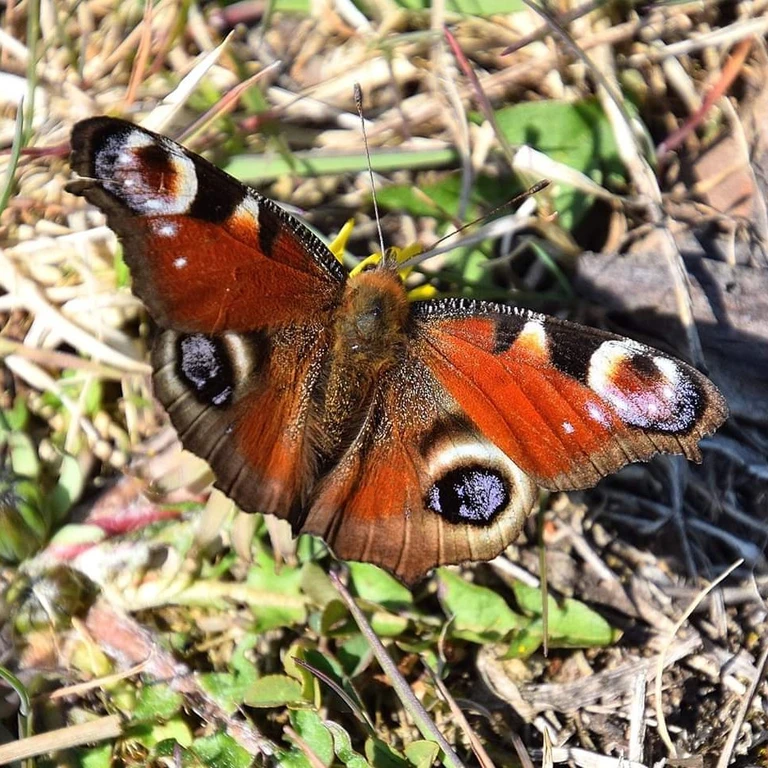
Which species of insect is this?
Aglais io
